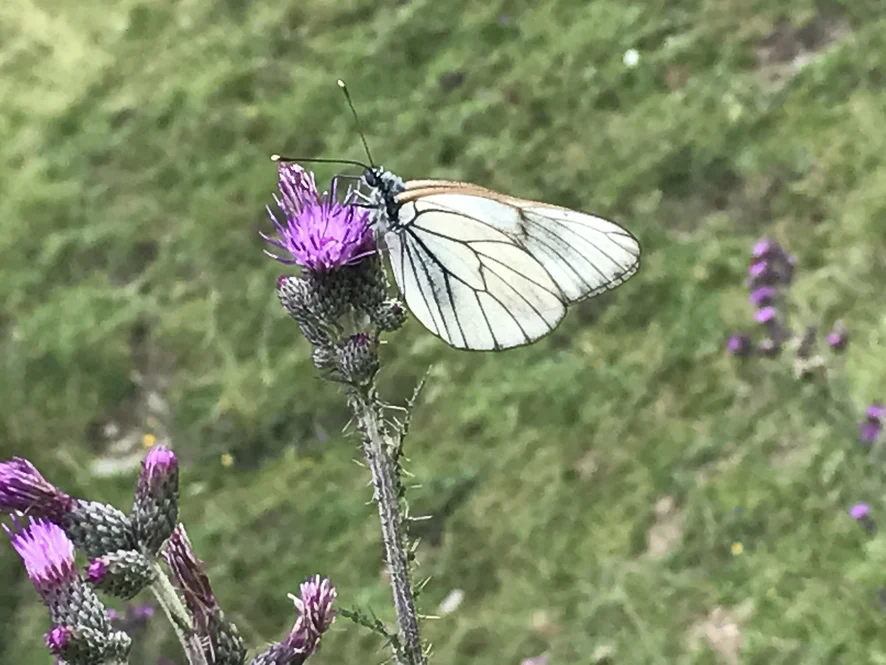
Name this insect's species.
Aporia crataegi
